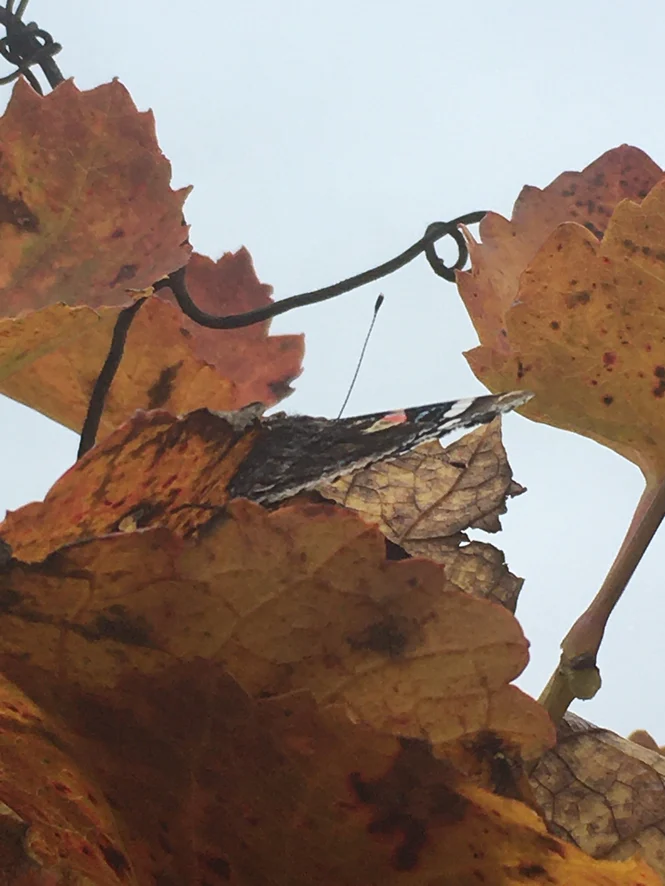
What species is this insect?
Vanessa atalanta
